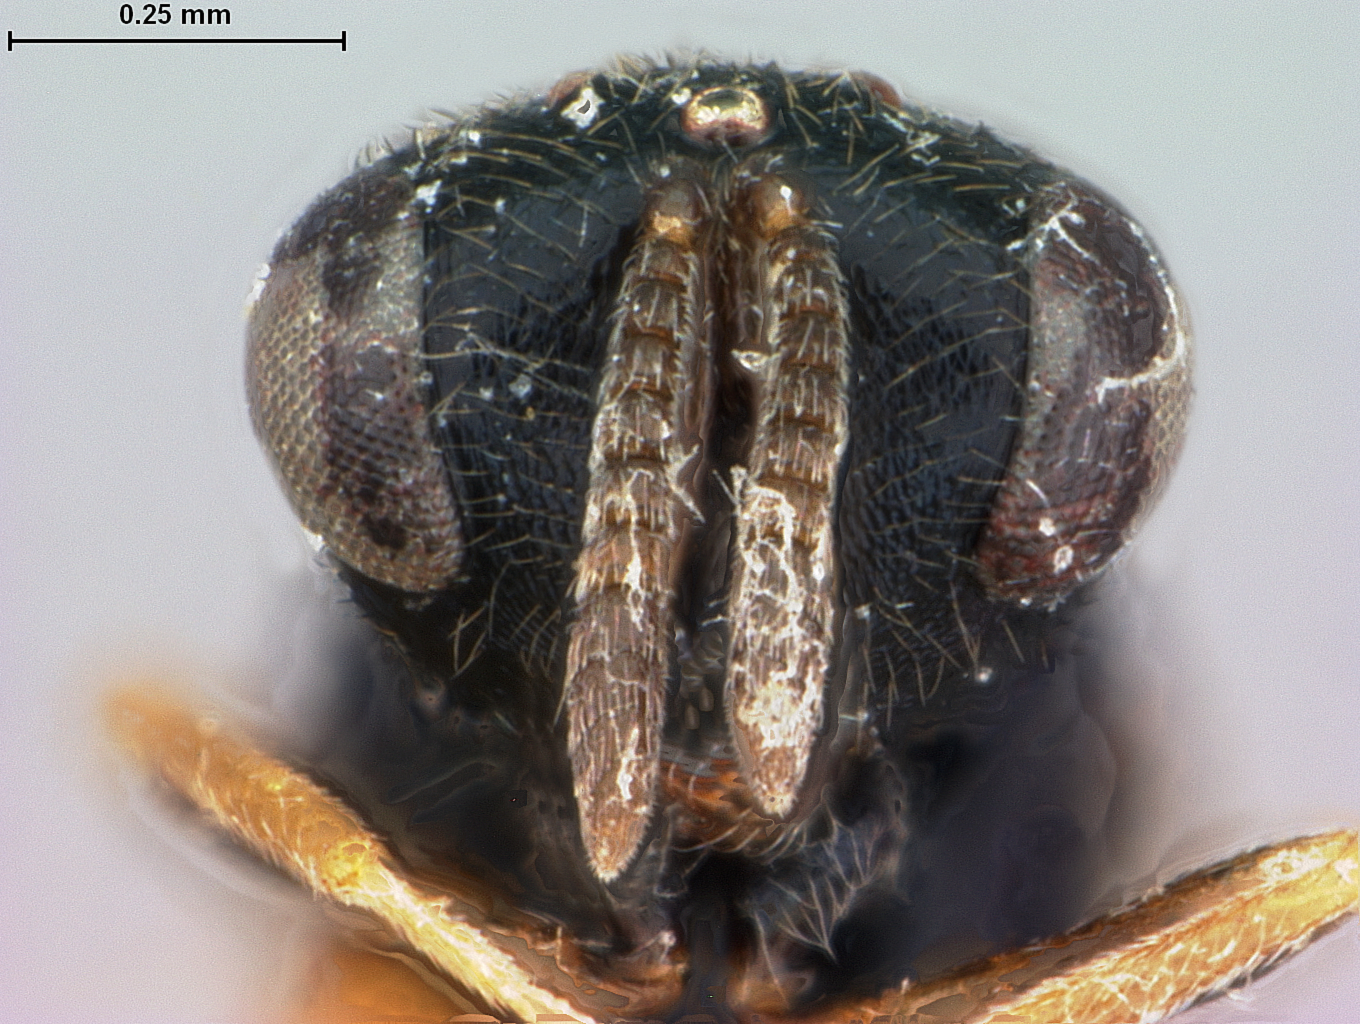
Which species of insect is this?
Acroclisis coccidivora
